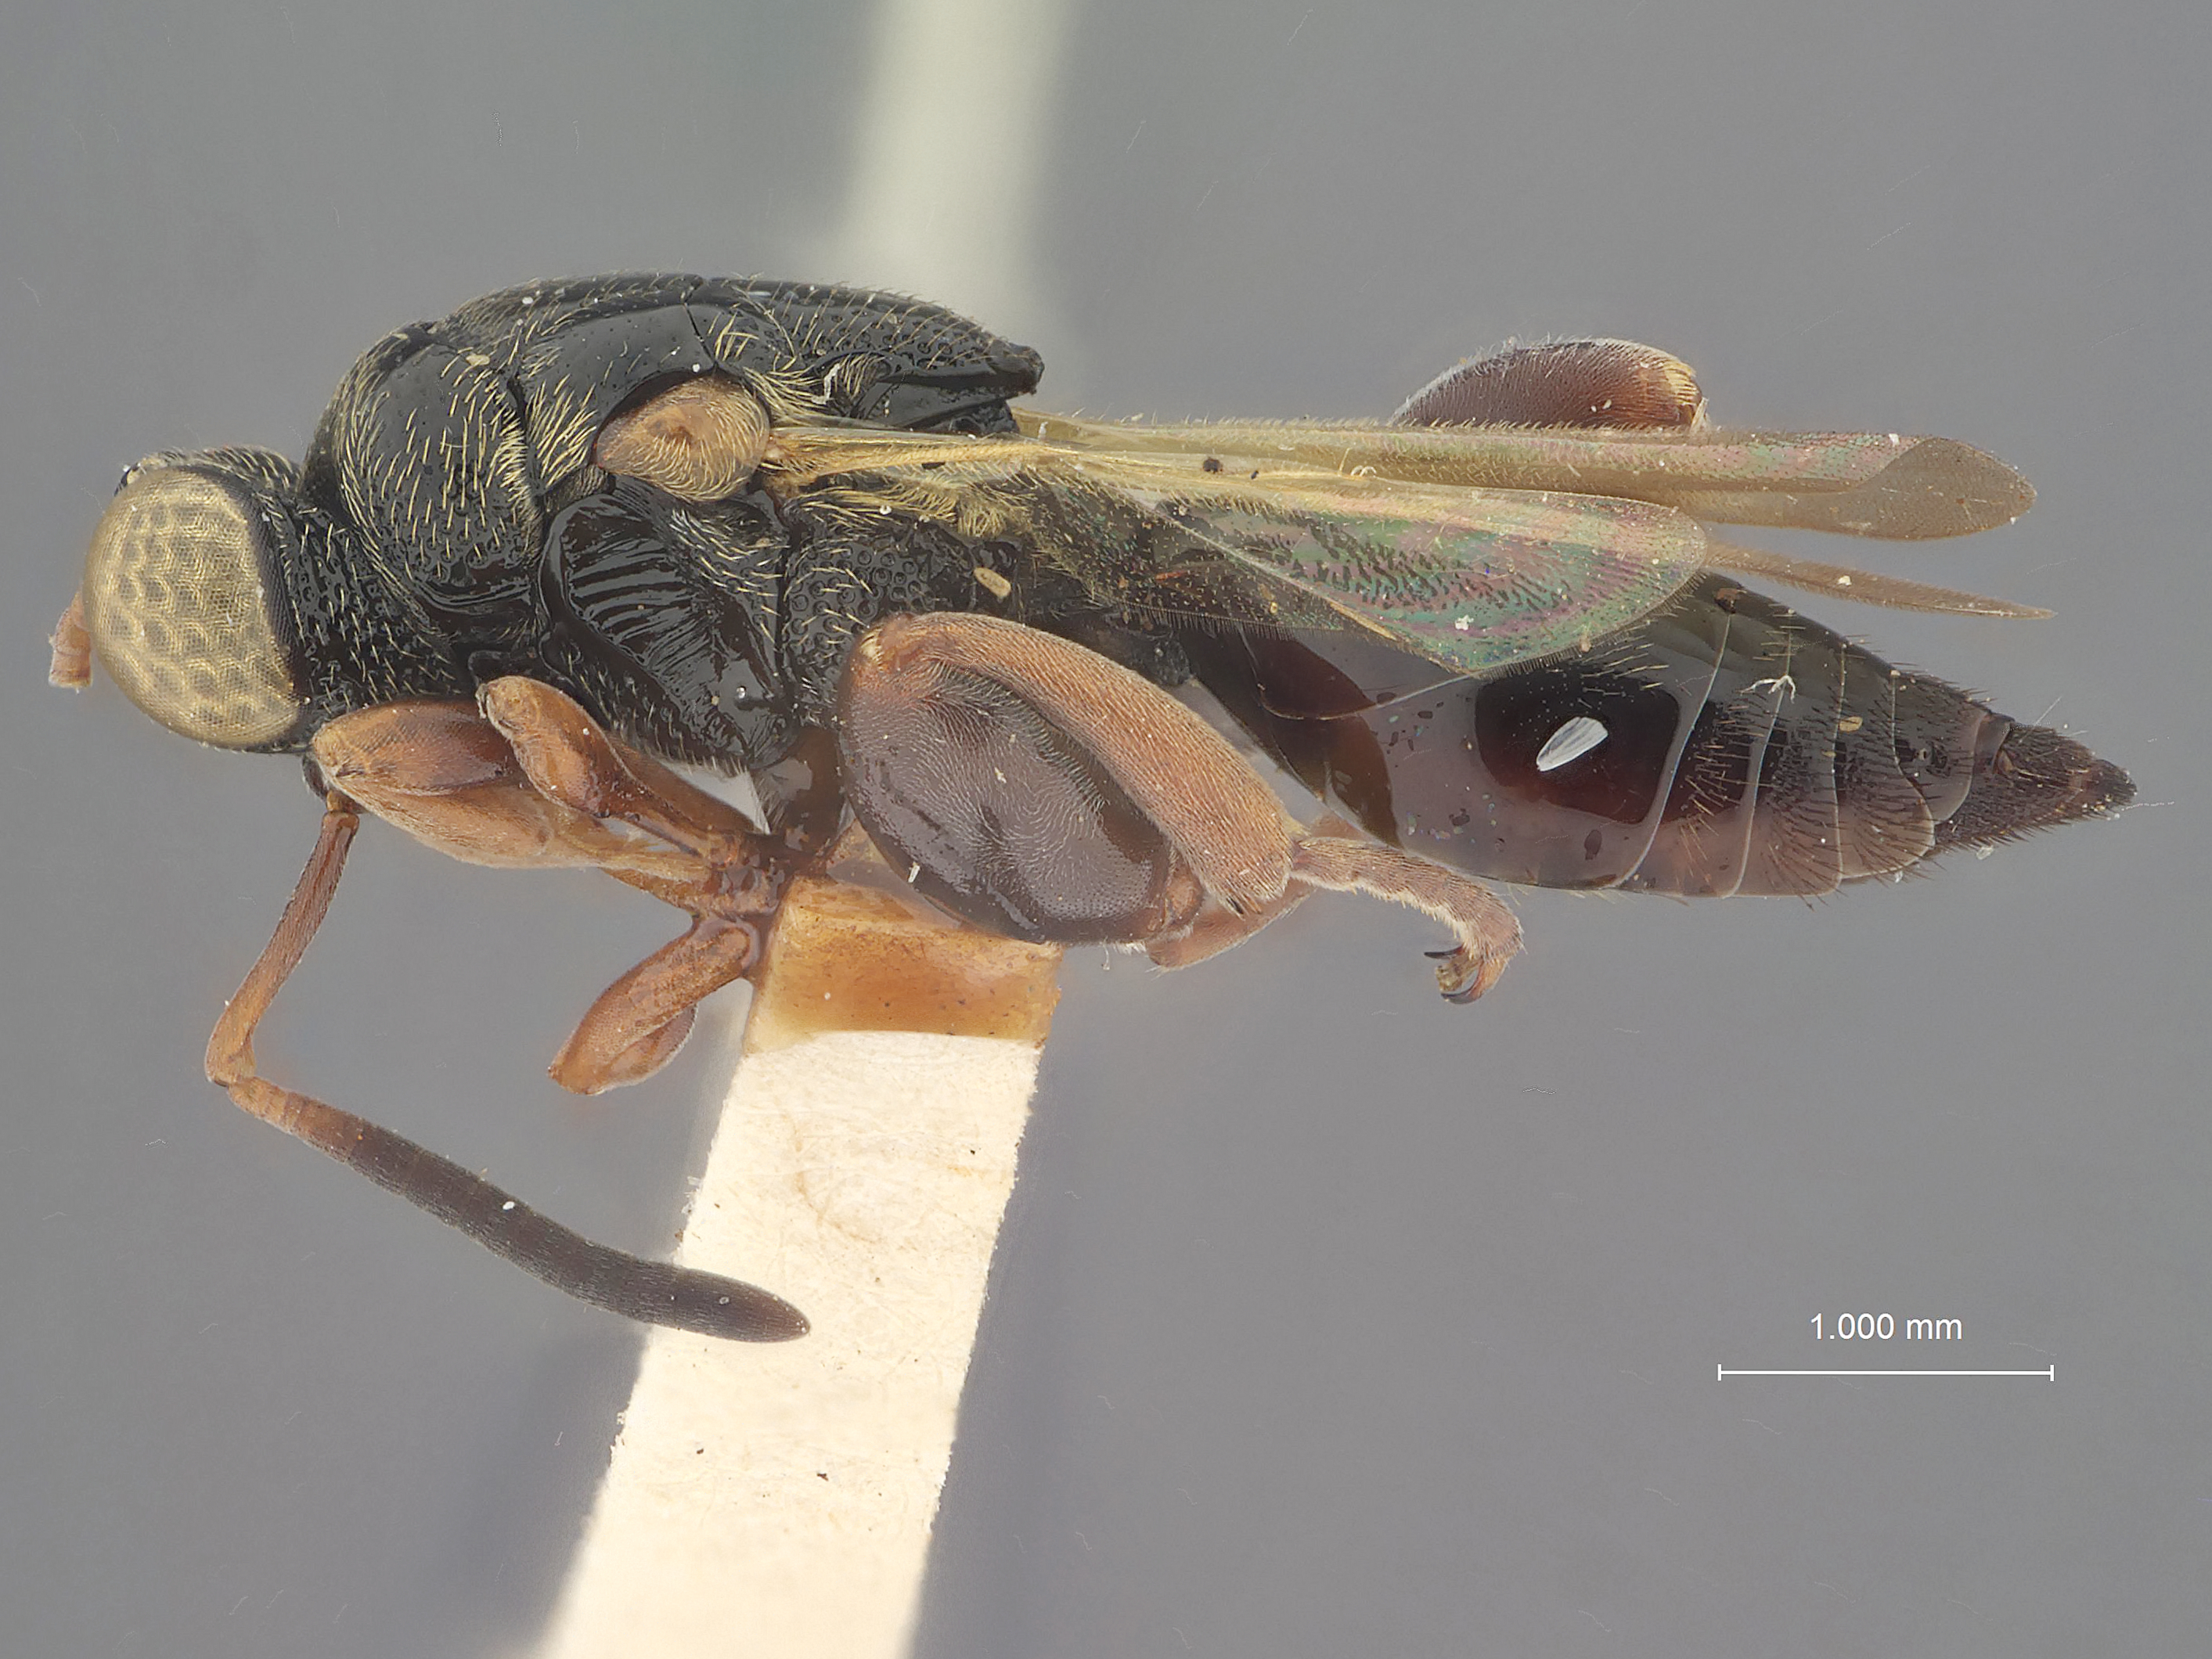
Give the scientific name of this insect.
Antrocephalus nitidus
